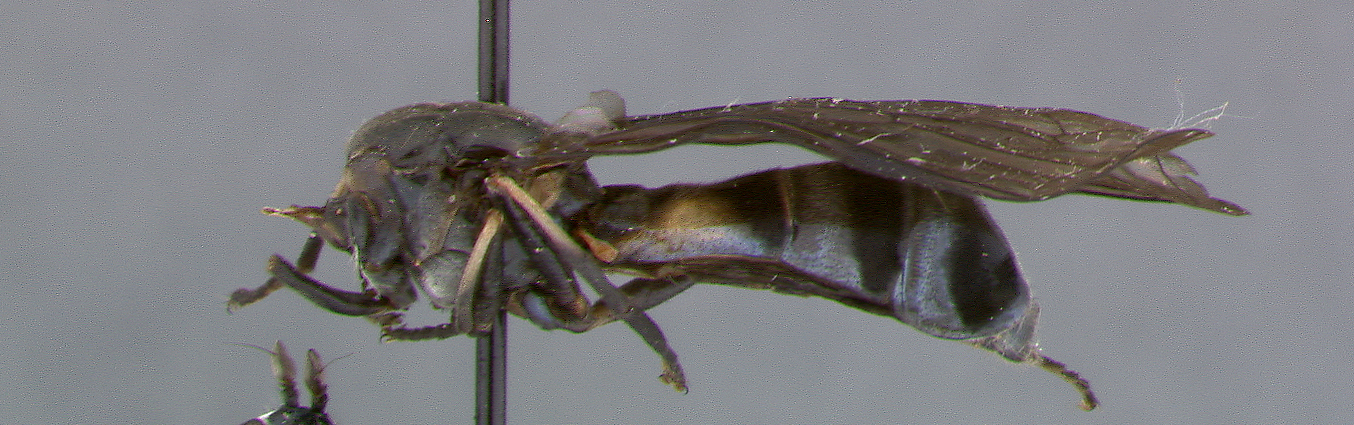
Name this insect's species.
Spheginobaccha melancholia
